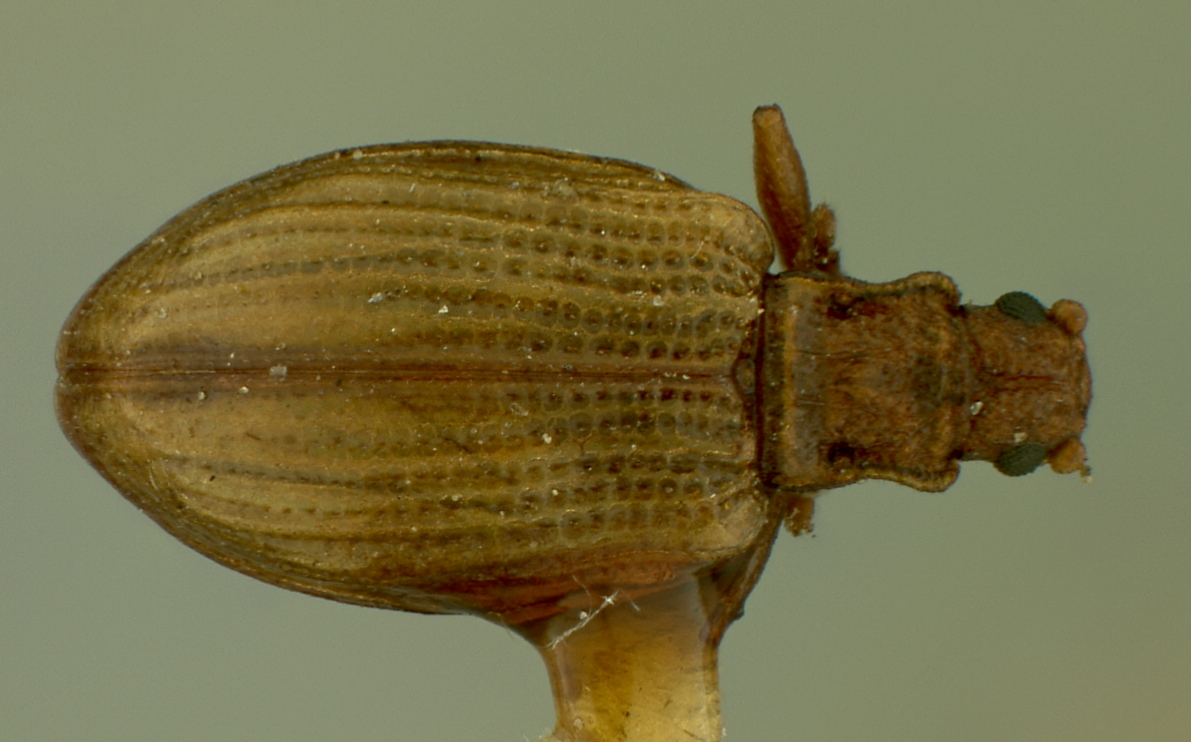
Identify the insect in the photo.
Stereoma bilobatus
